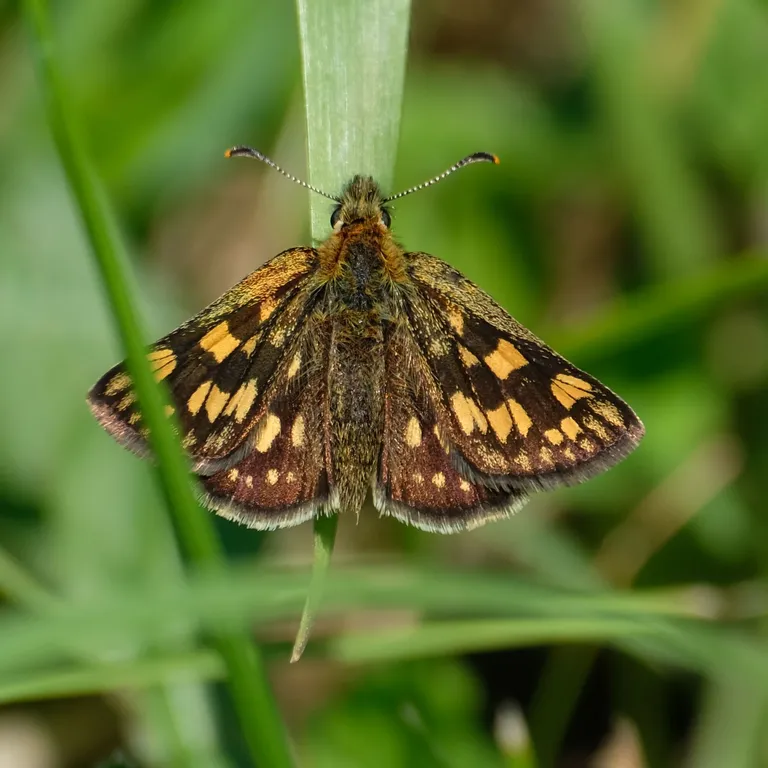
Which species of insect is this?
Carterocephalus palaemon
